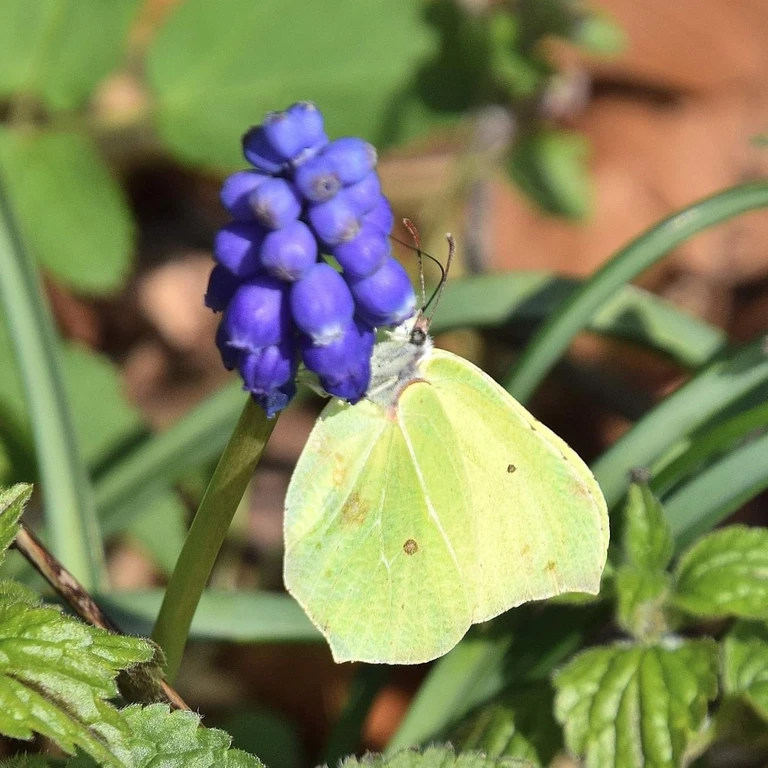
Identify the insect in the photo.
Gonepteryx rhamni
